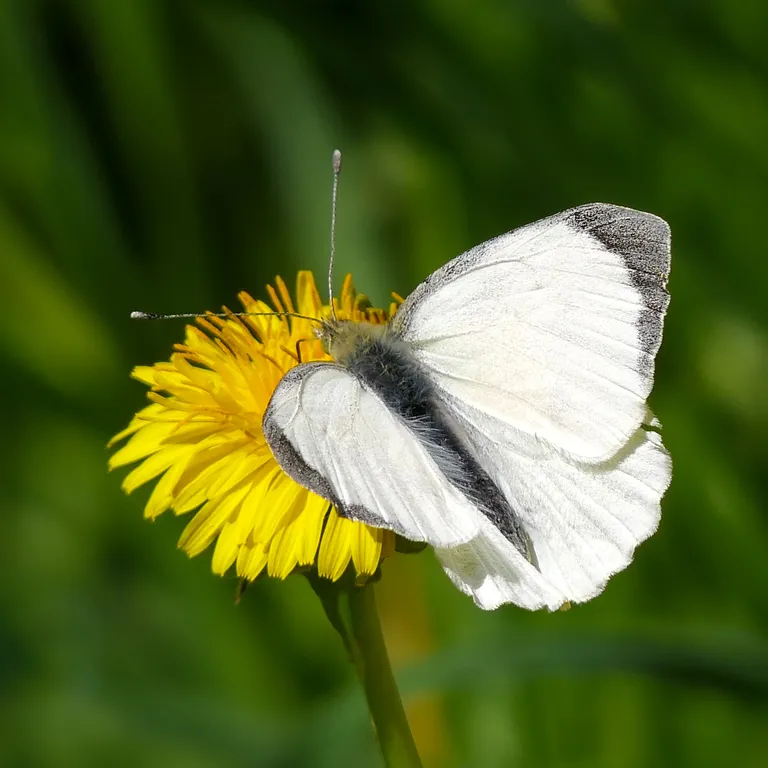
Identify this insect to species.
Pieris brassicae
